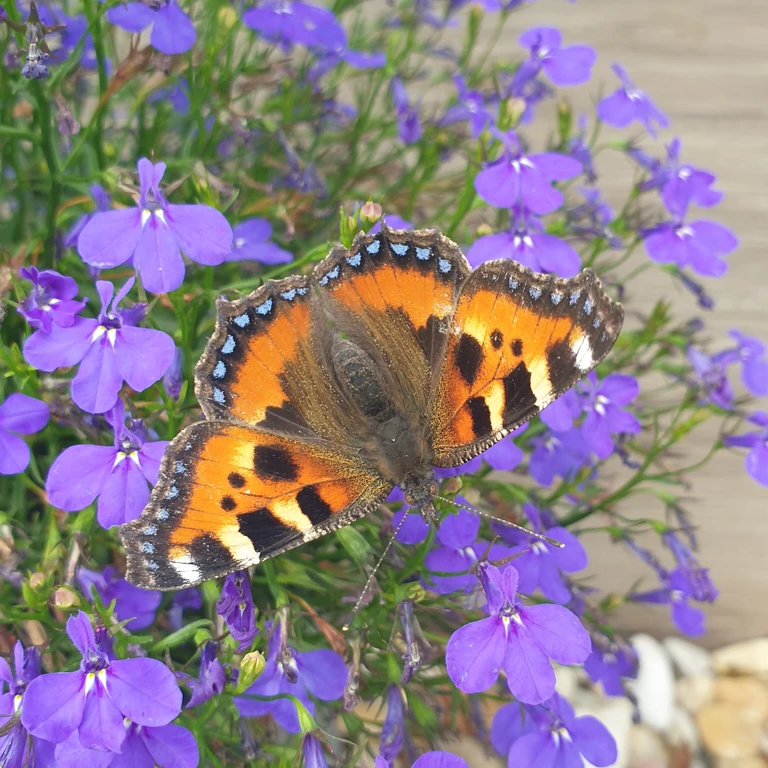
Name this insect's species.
Aglais urticae
